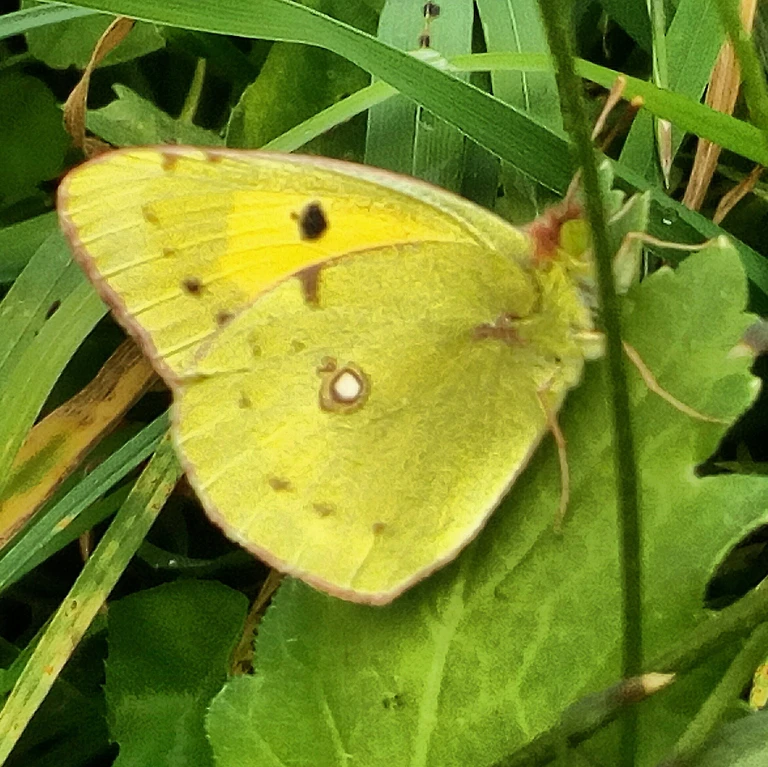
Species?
Colias croceus
